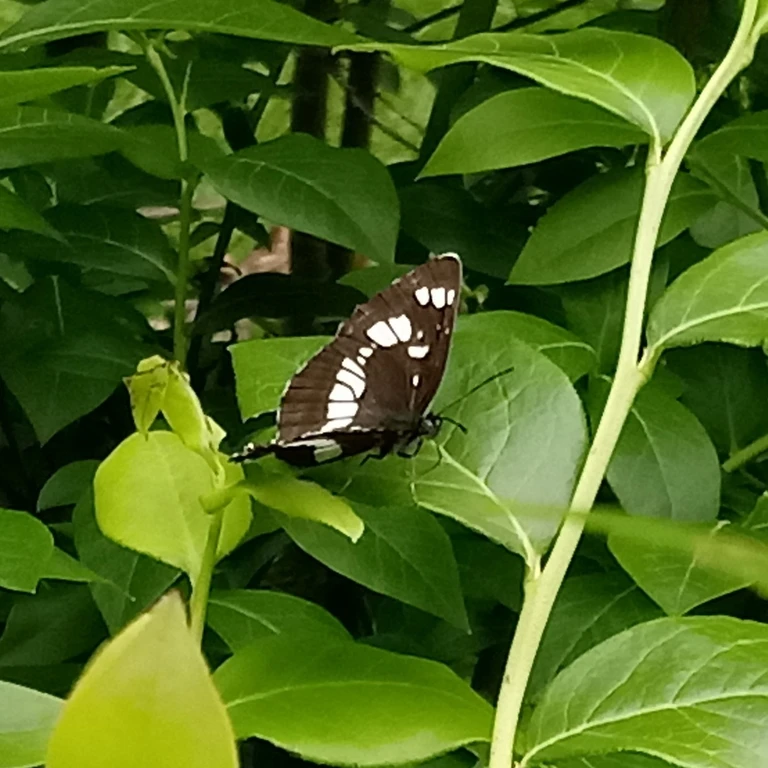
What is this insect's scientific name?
Neptis rivularis
